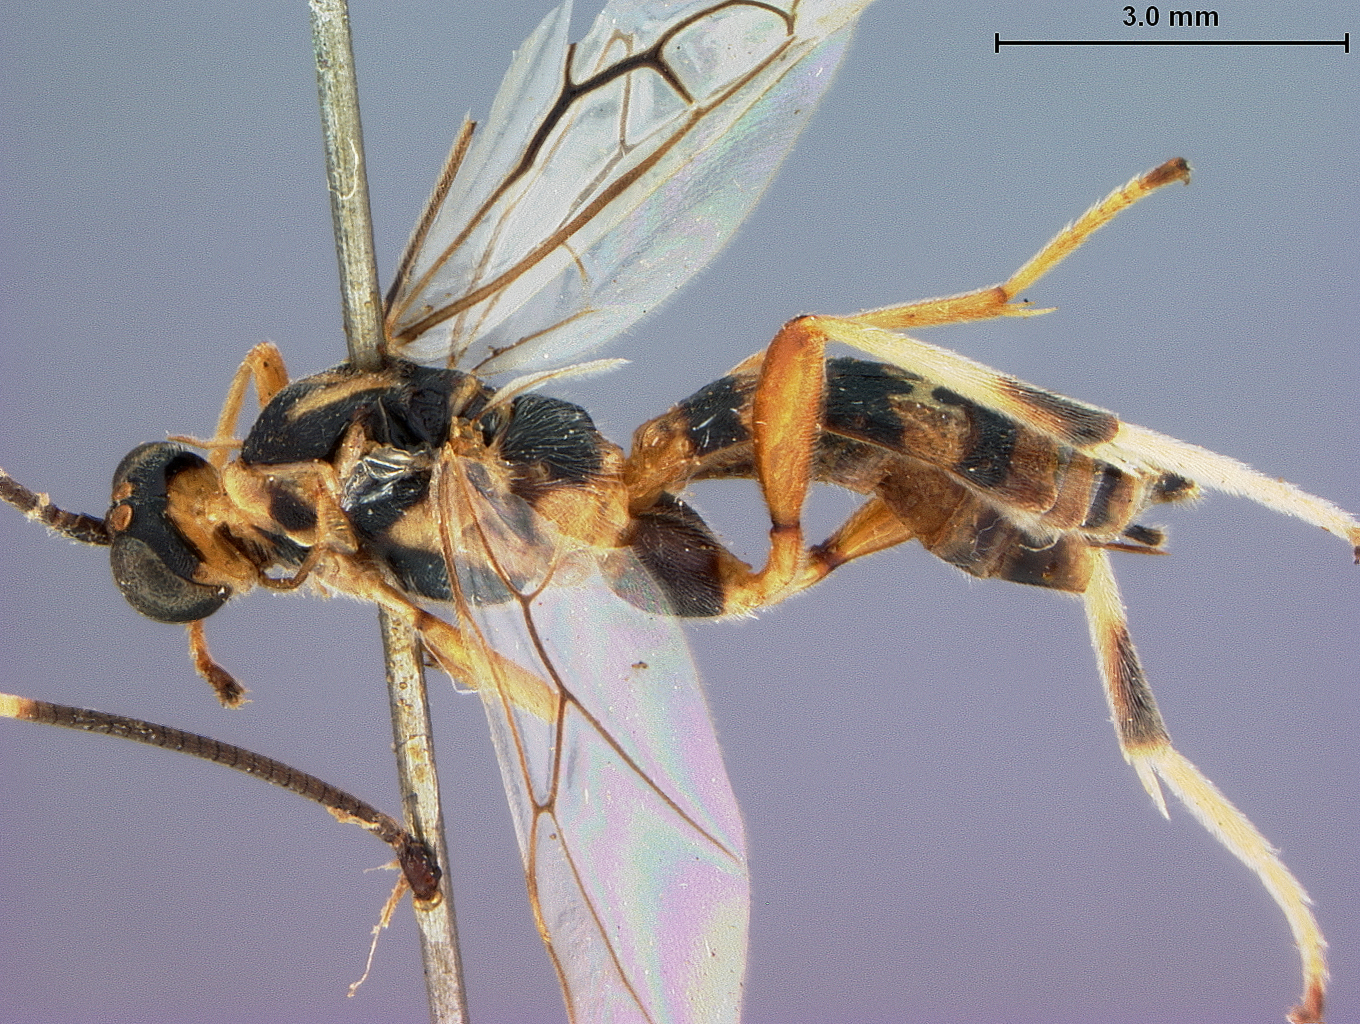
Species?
Hemigyroneuron speciosus
